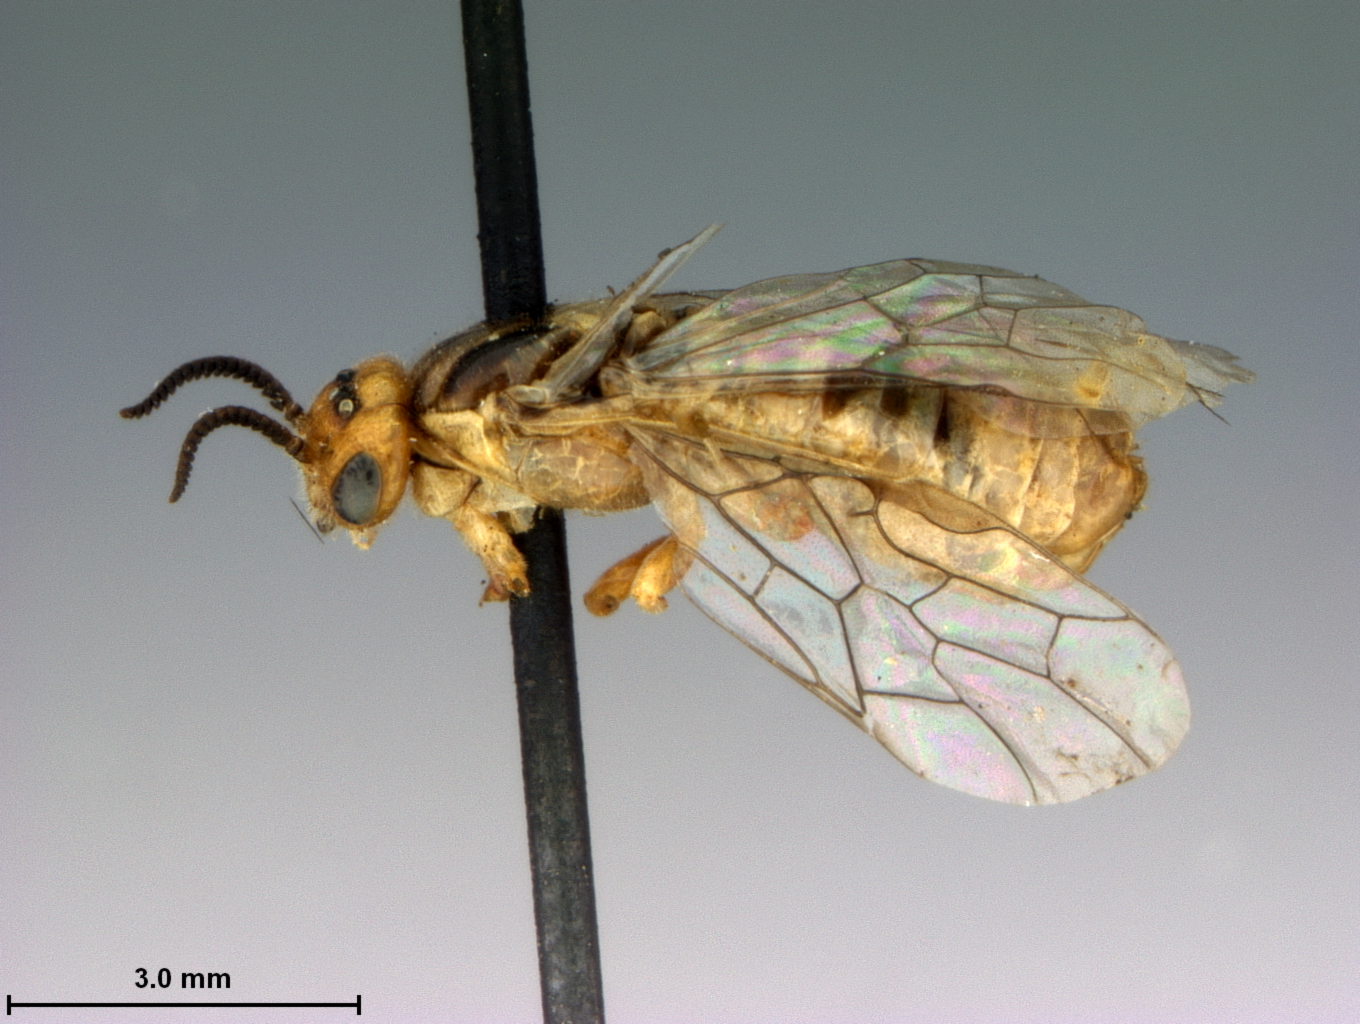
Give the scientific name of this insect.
Neodiprion edulicolus
